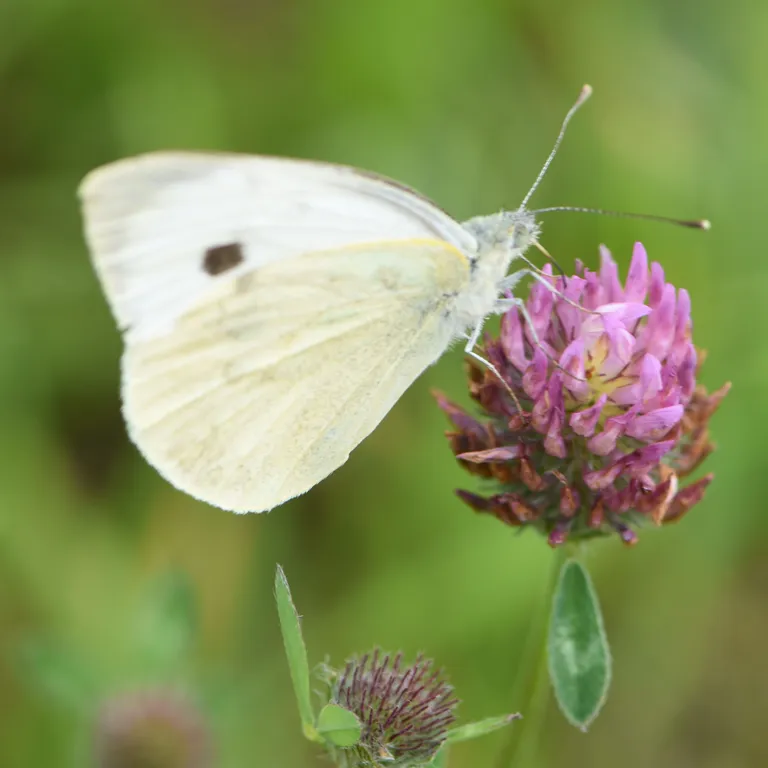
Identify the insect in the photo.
Pieris brassicae
